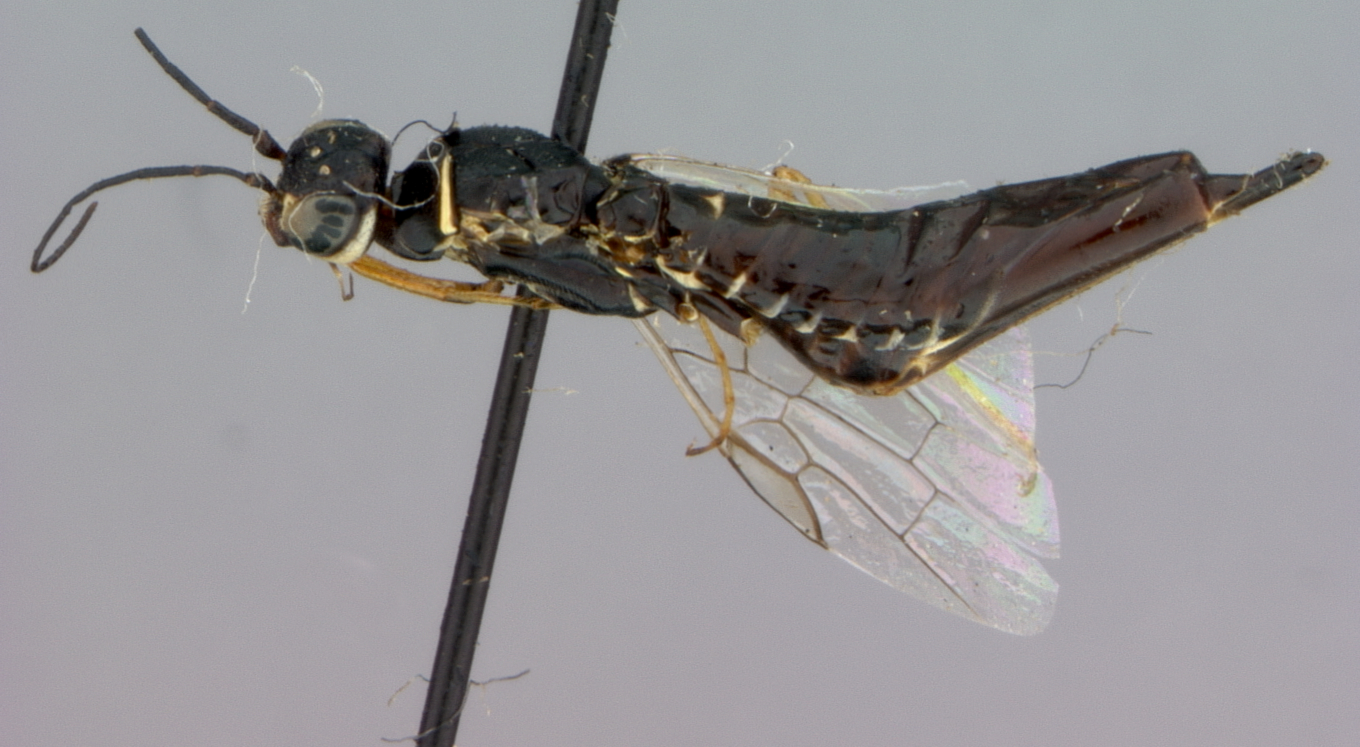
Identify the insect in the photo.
Syntexis libocedrii
